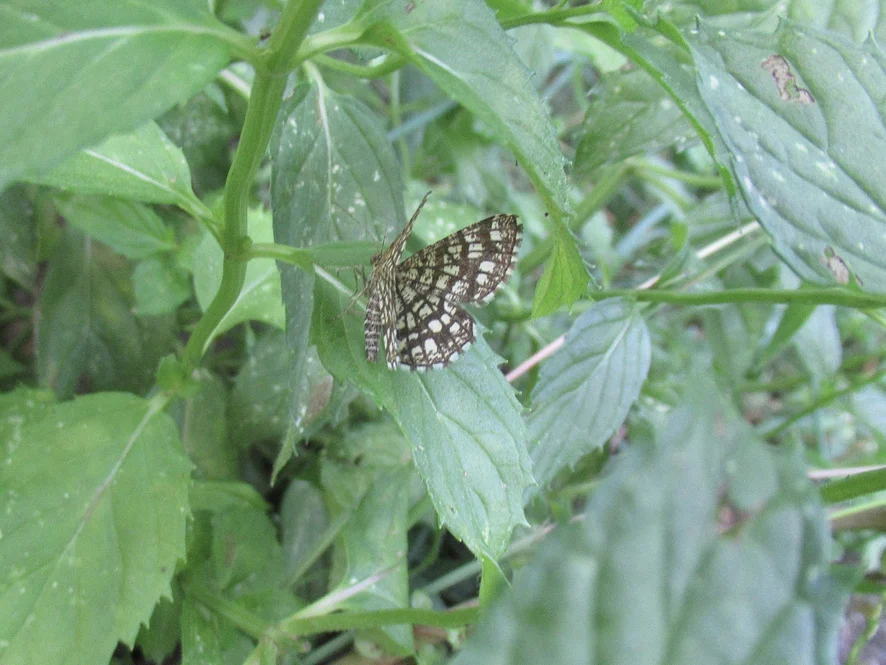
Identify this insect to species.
Chiasmia clathrata
